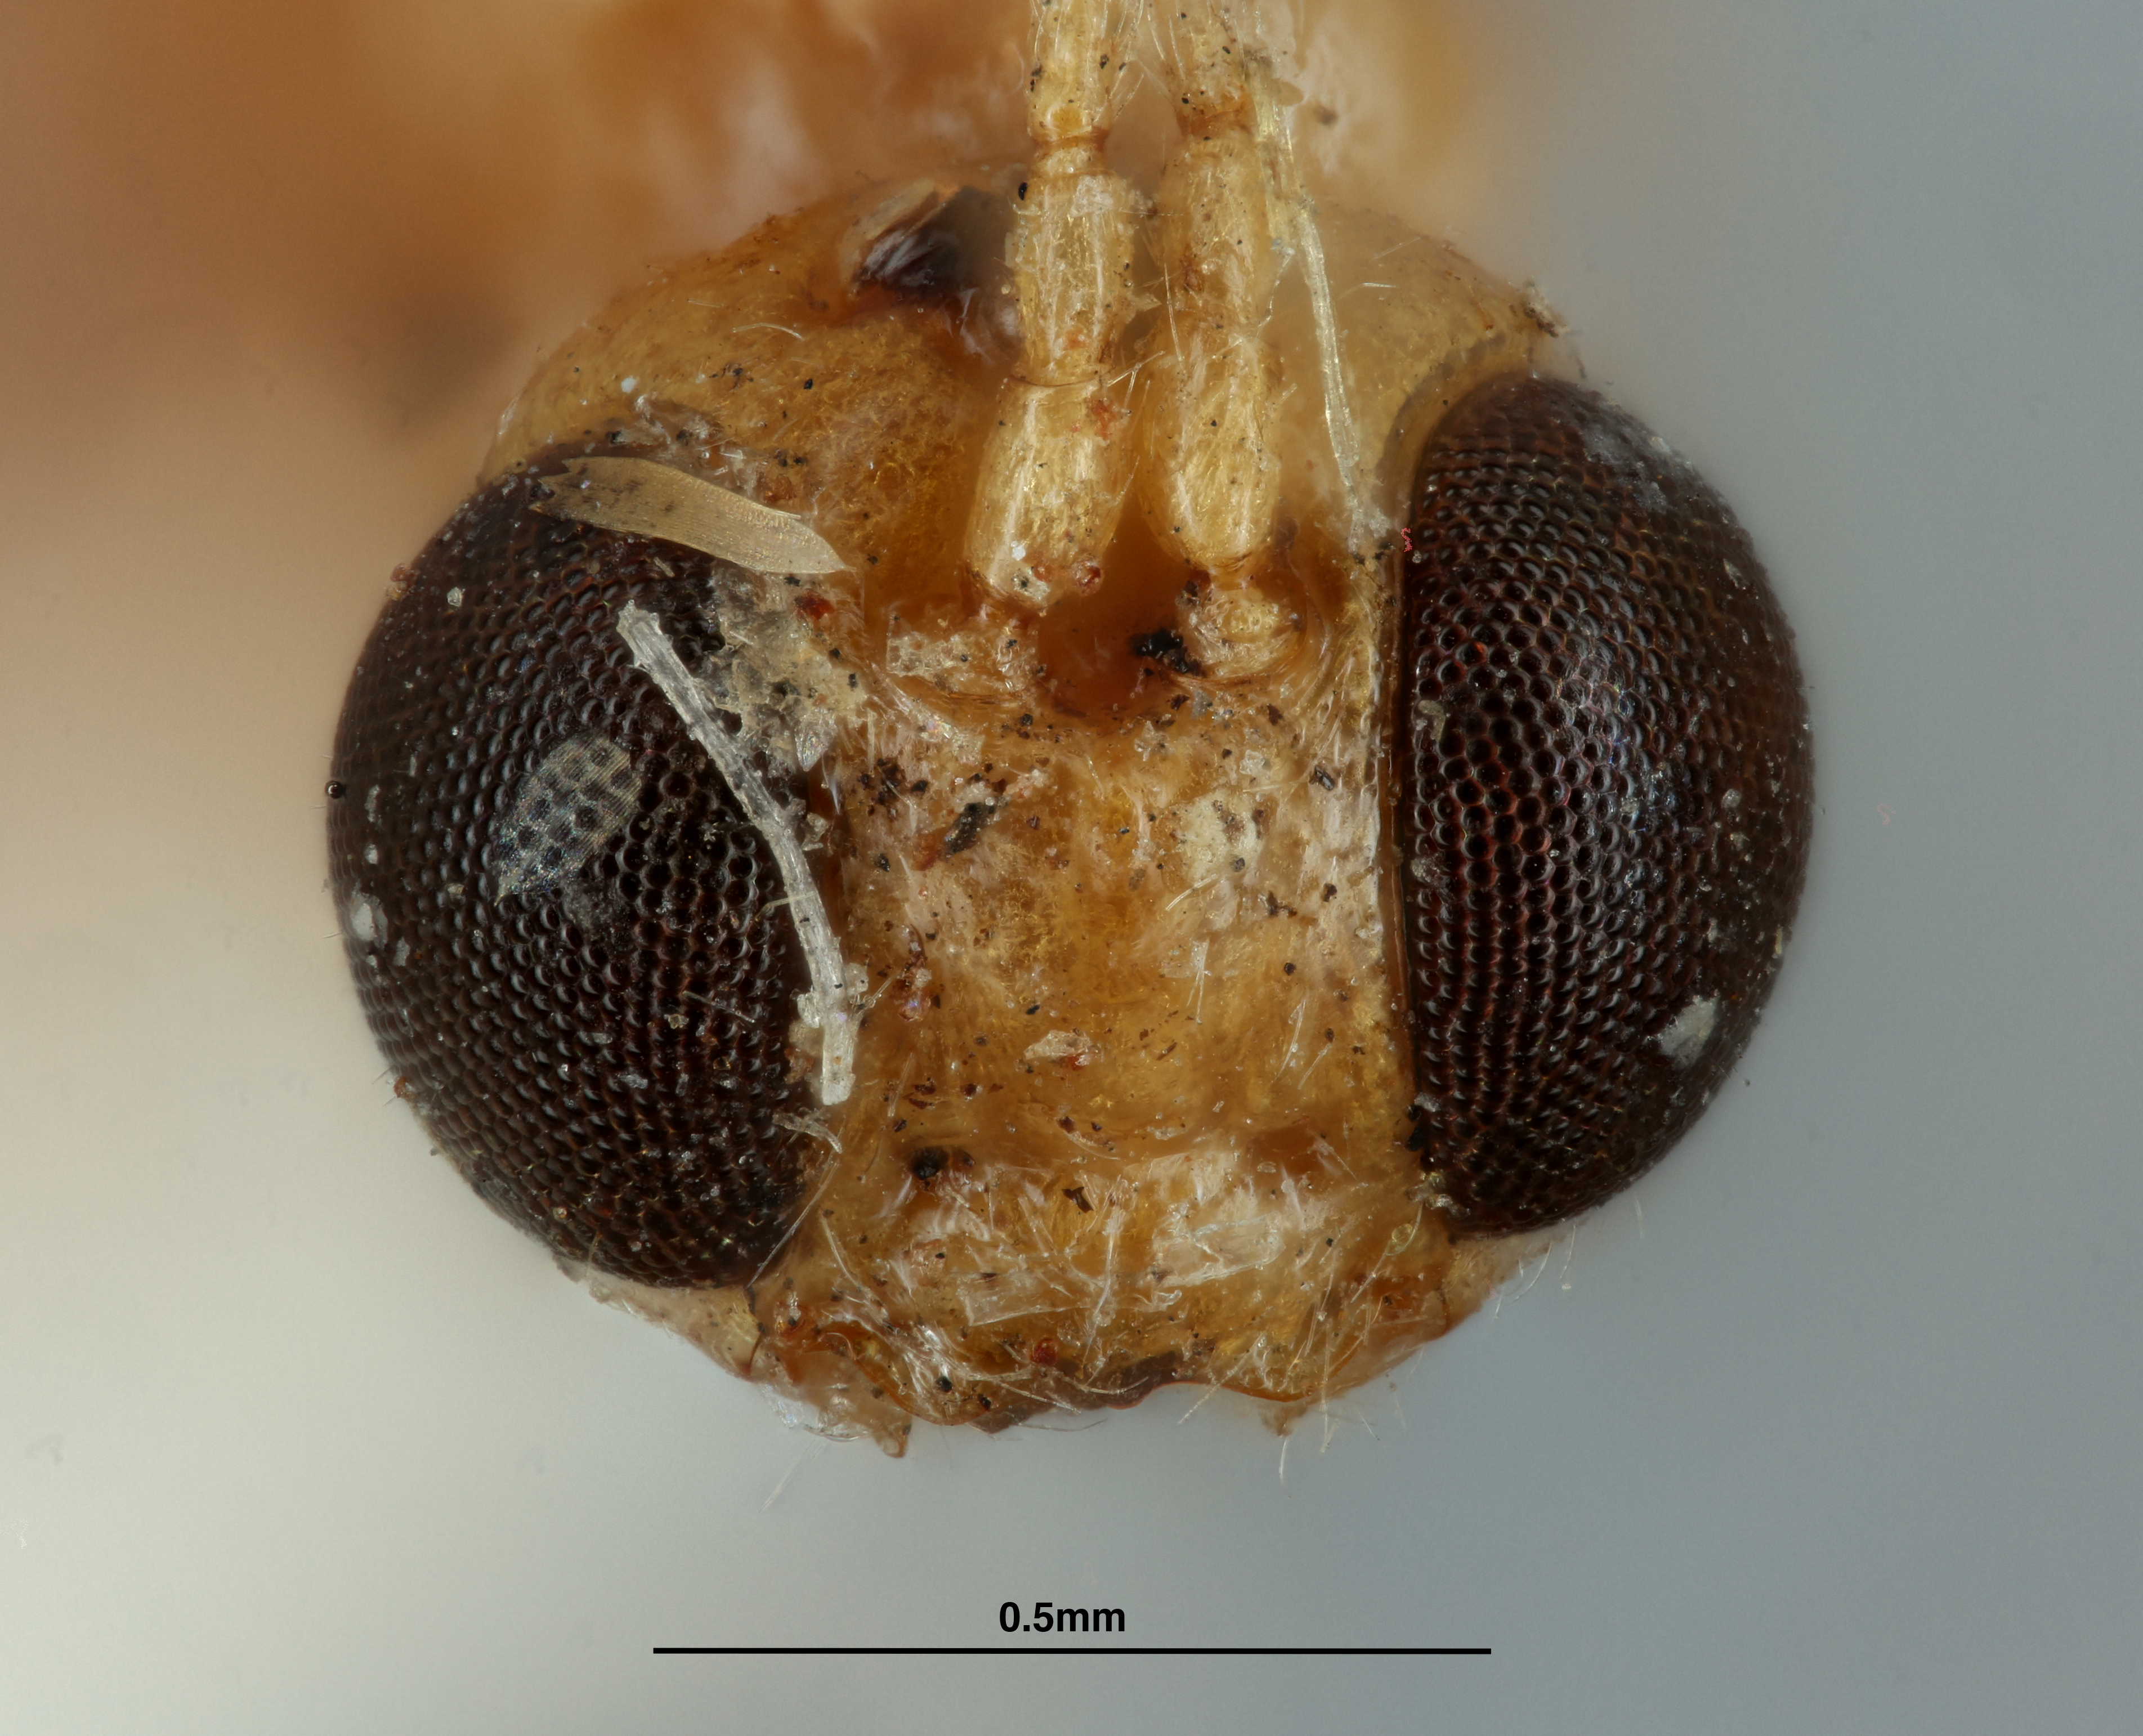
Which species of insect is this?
Meteoridea longiventris
